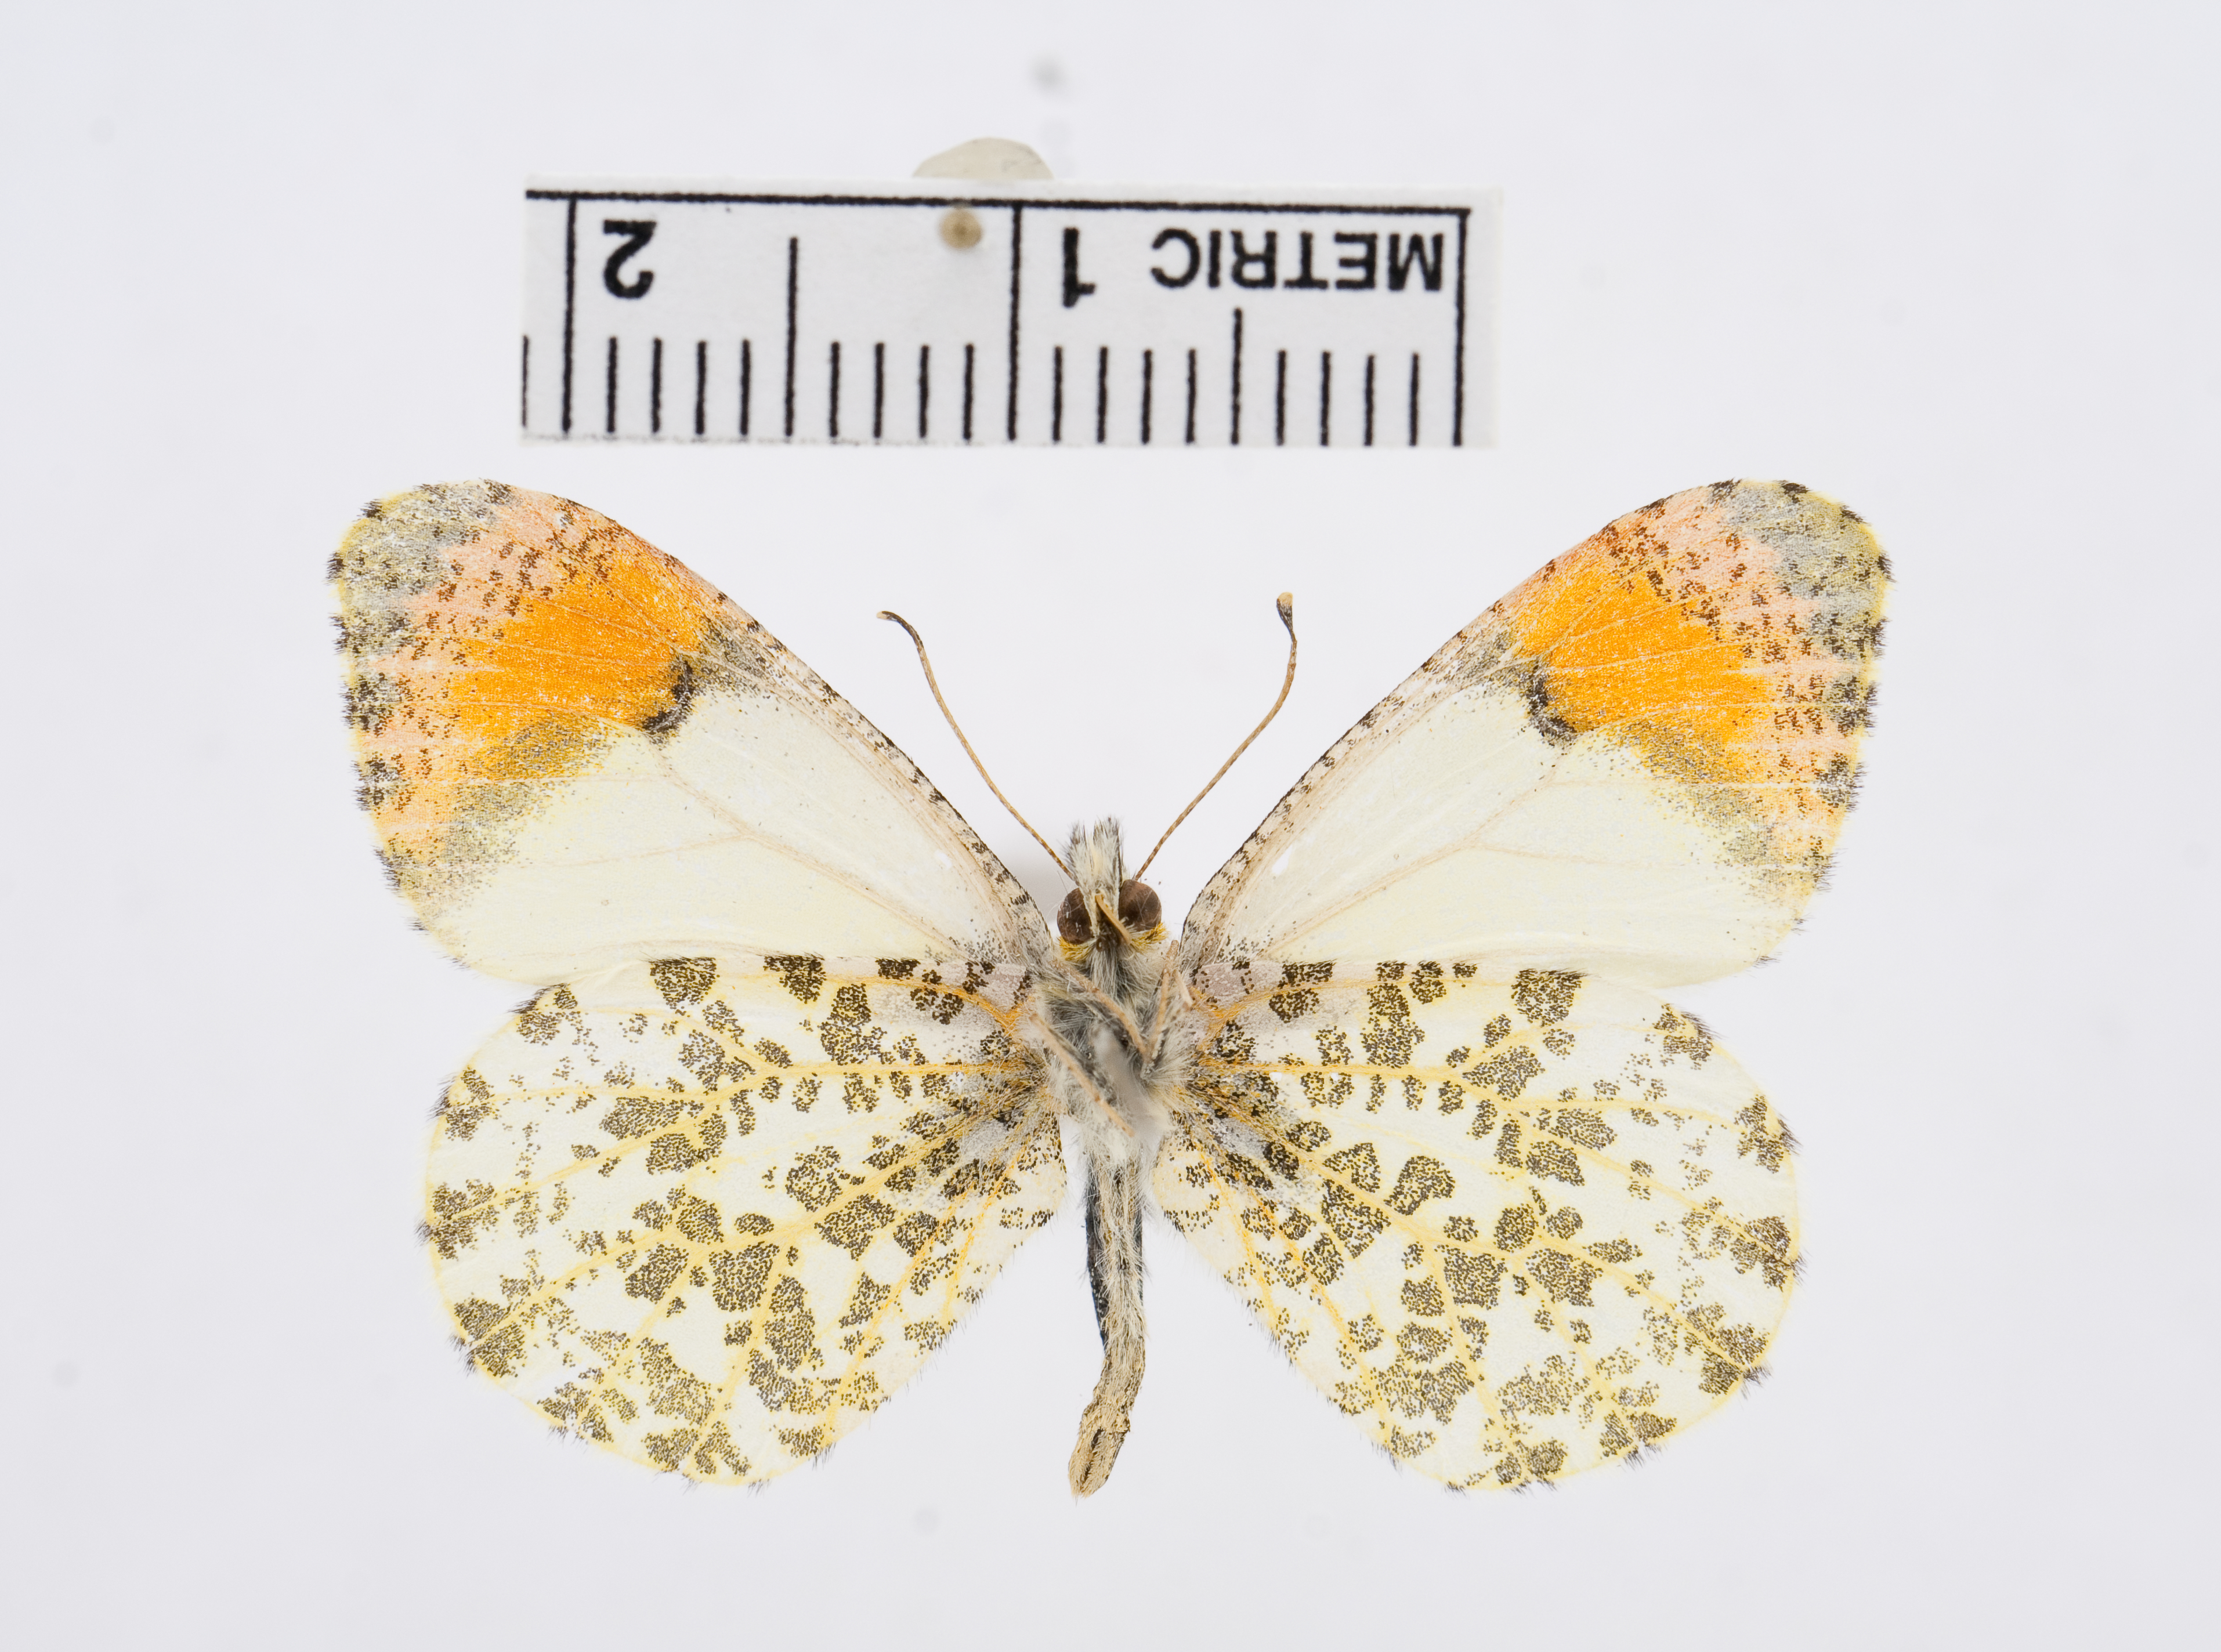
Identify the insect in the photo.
Anthocharis sara
